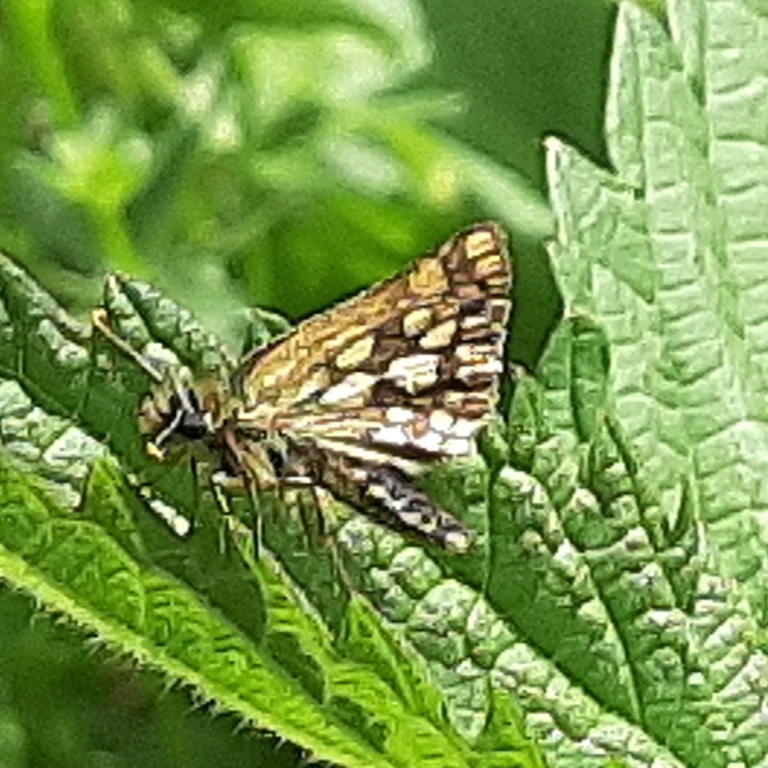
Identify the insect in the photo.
Carterocephalus palaemon
